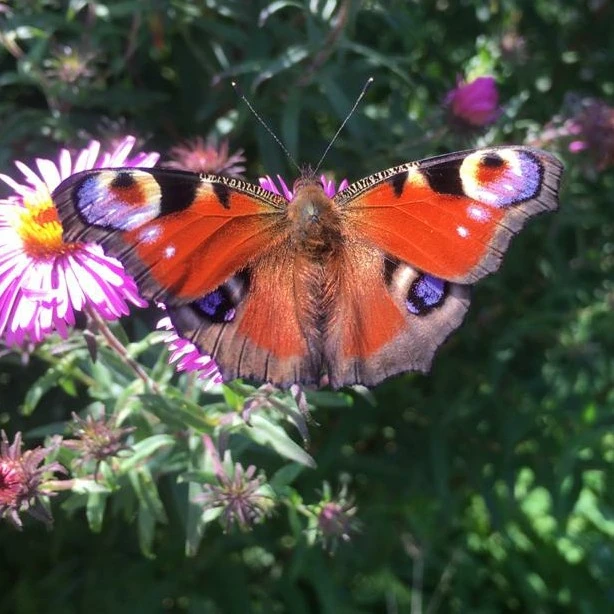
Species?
Aglais io
